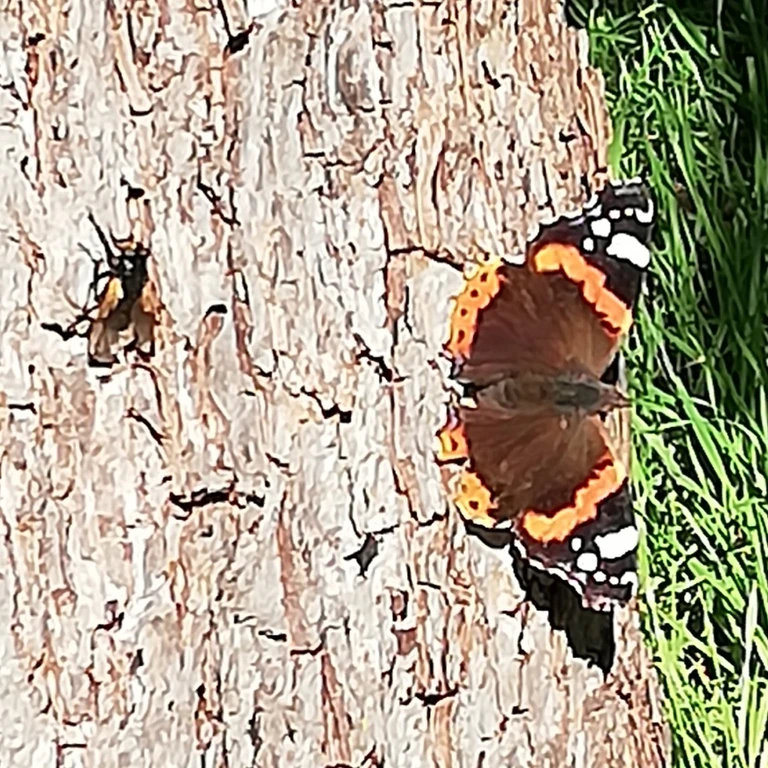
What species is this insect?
Vanessa atalanta
